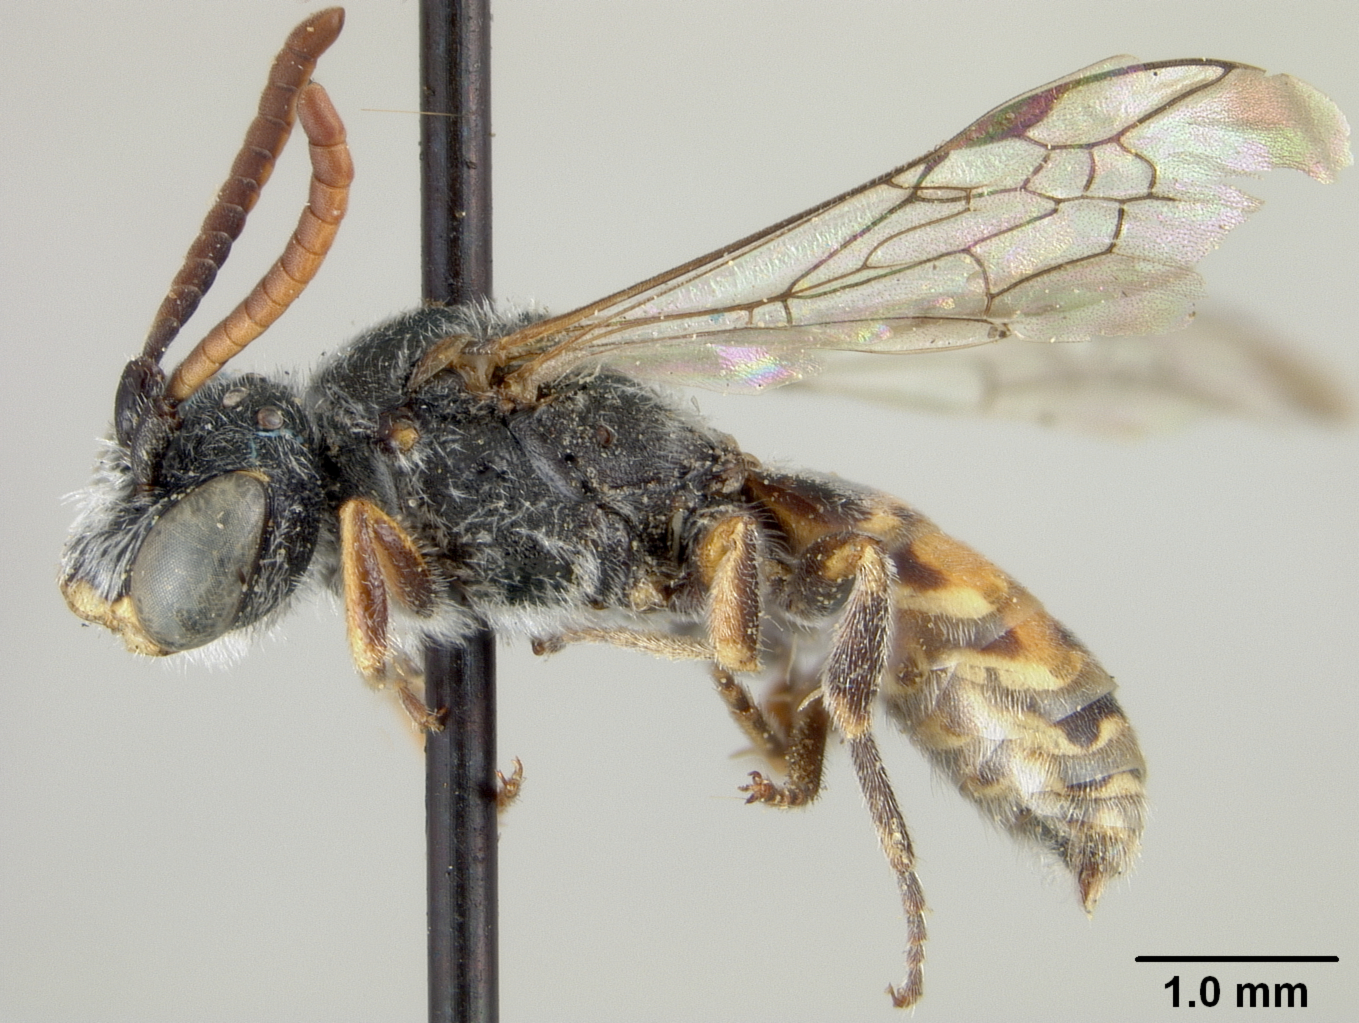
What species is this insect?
Nomada malonina
